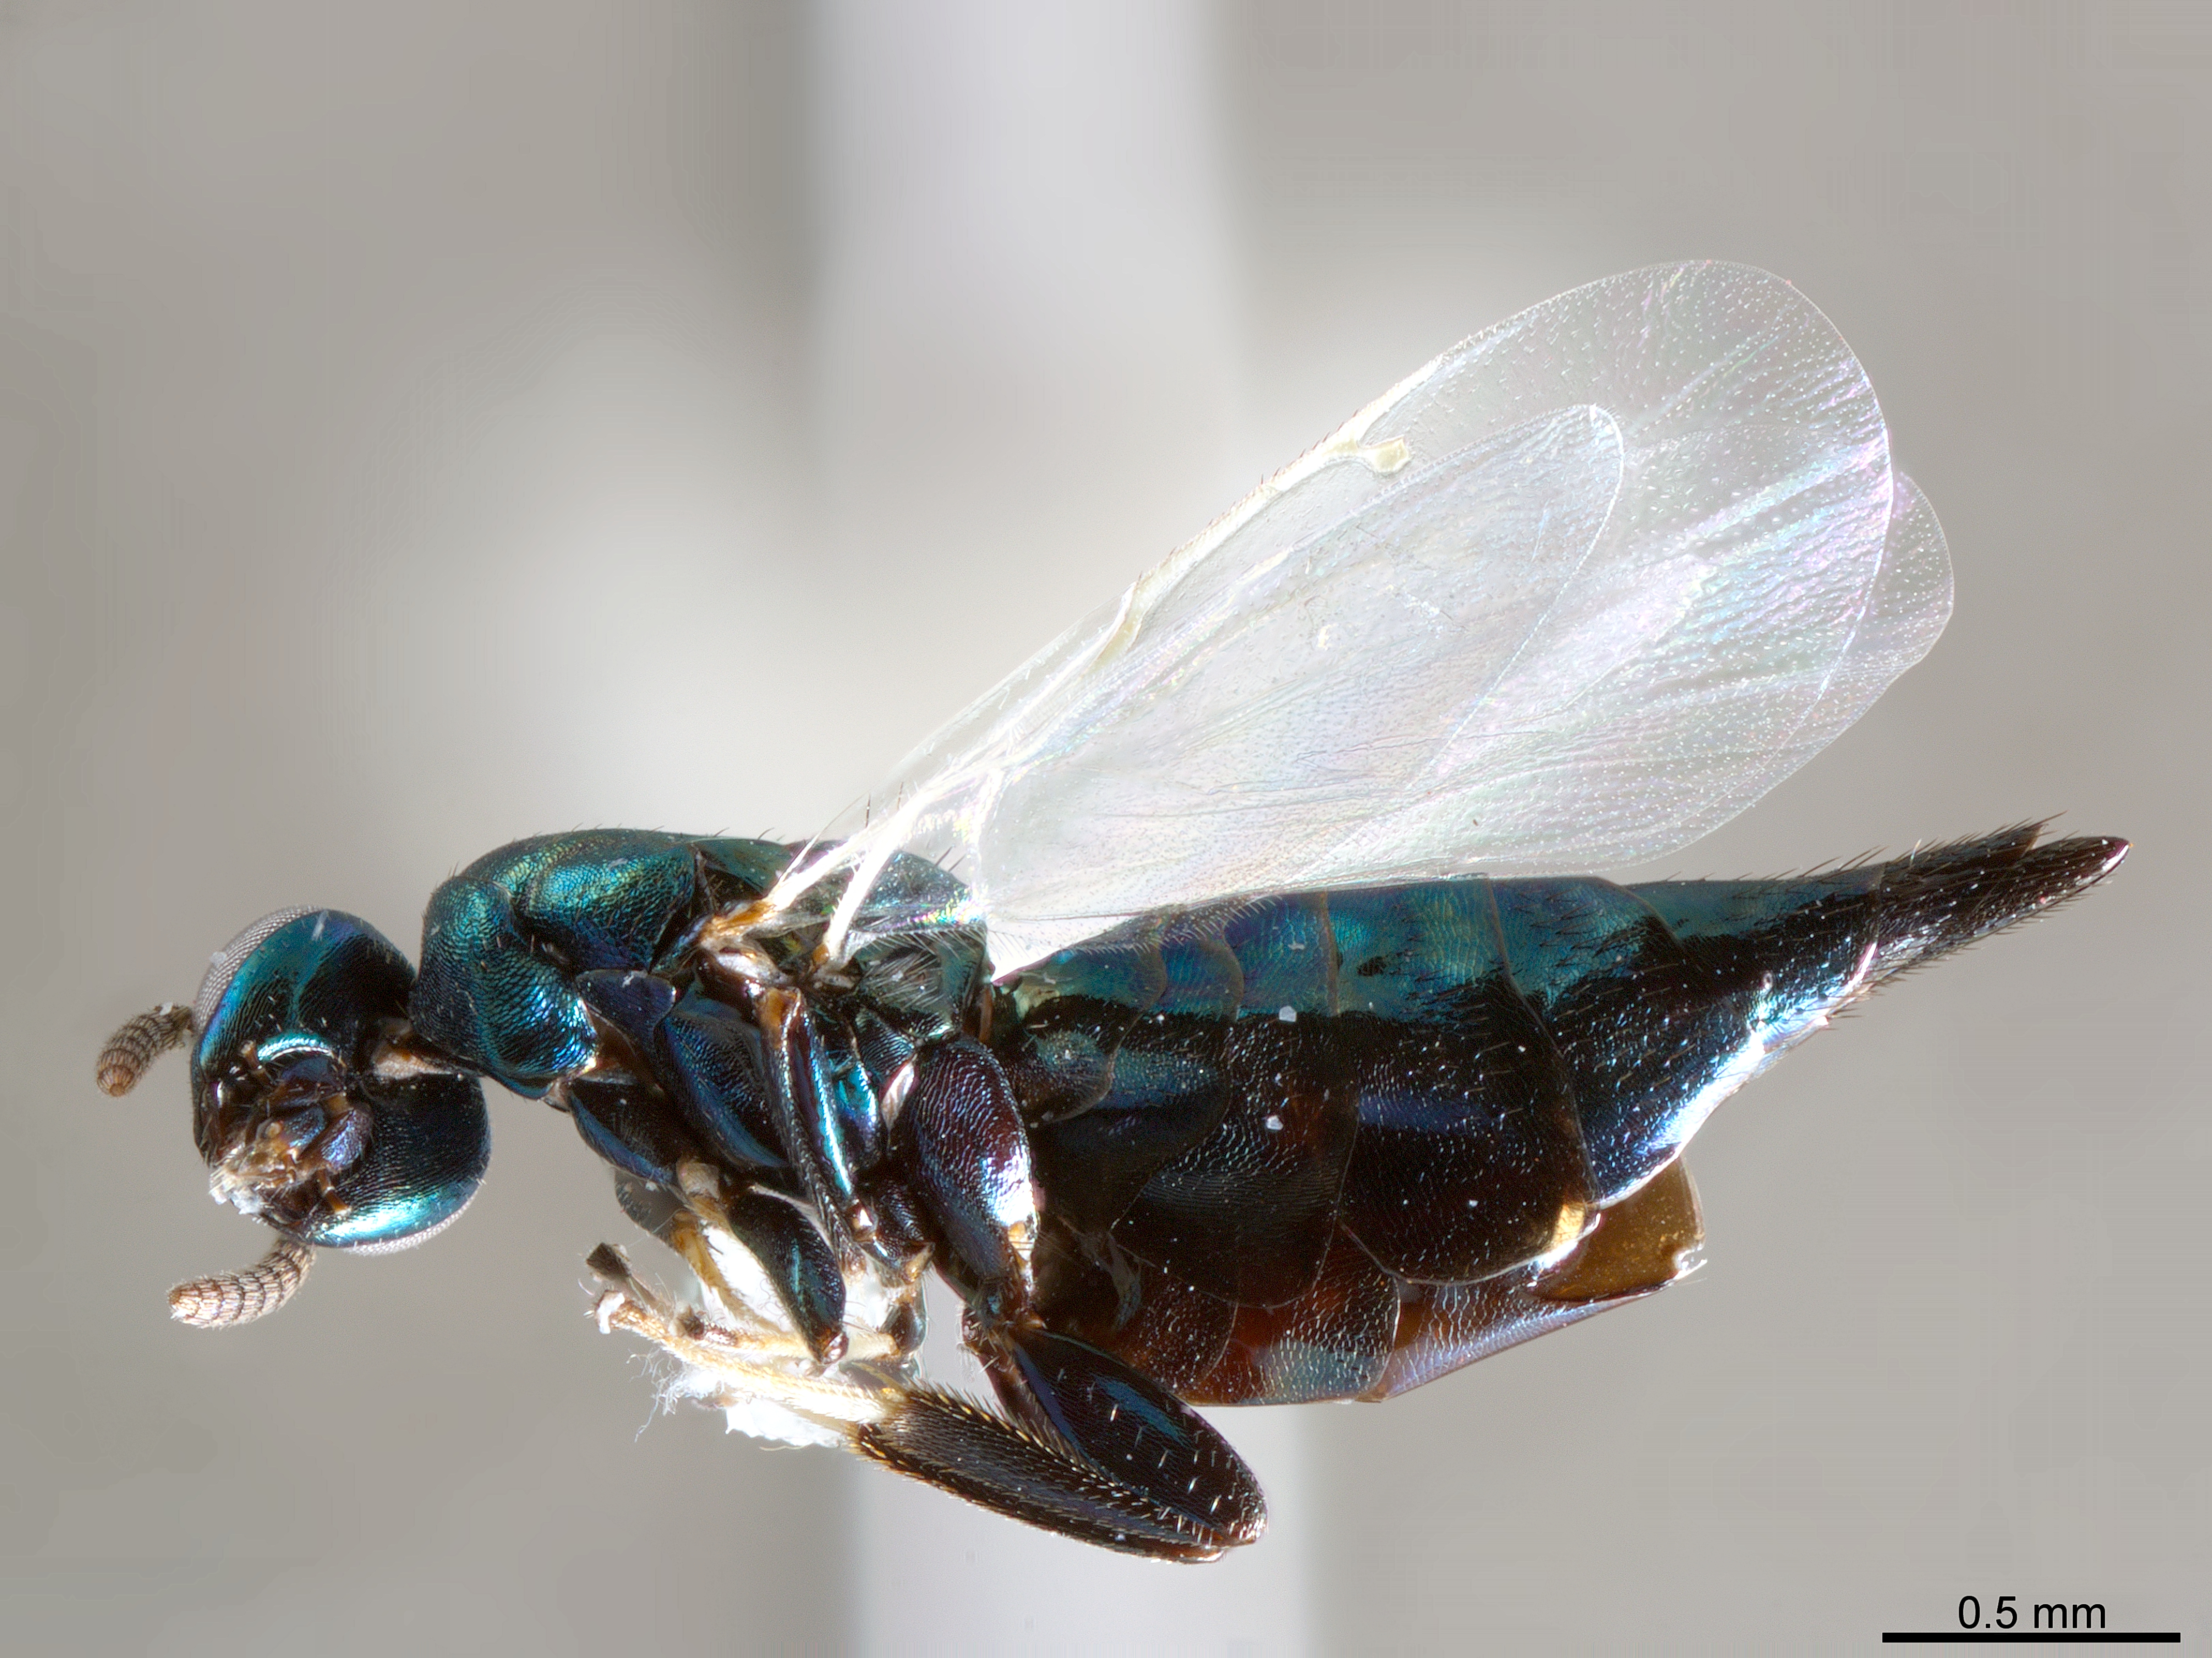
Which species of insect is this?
Colotrechnus ignotus
